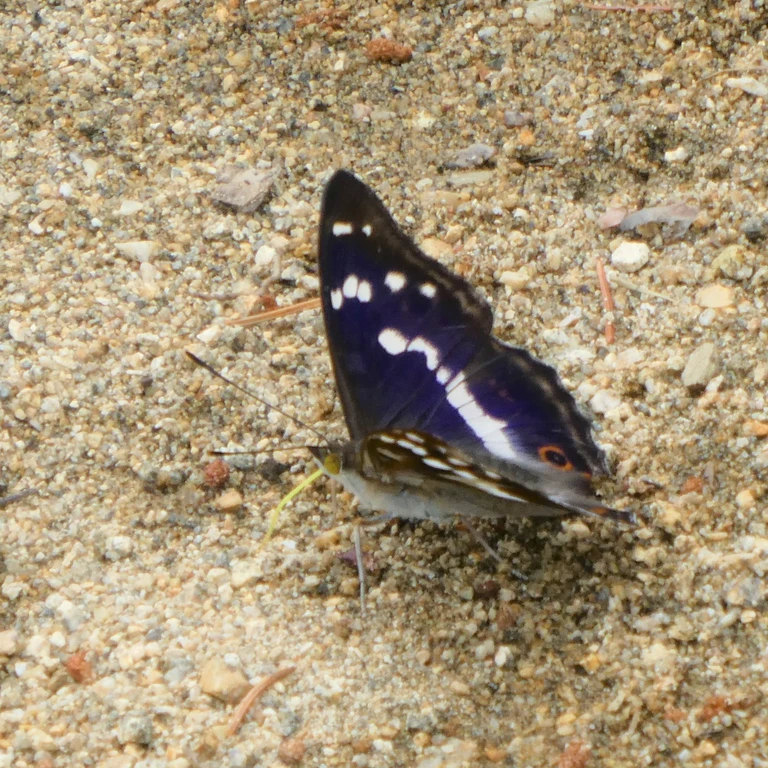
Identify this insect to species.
Apatura iris
